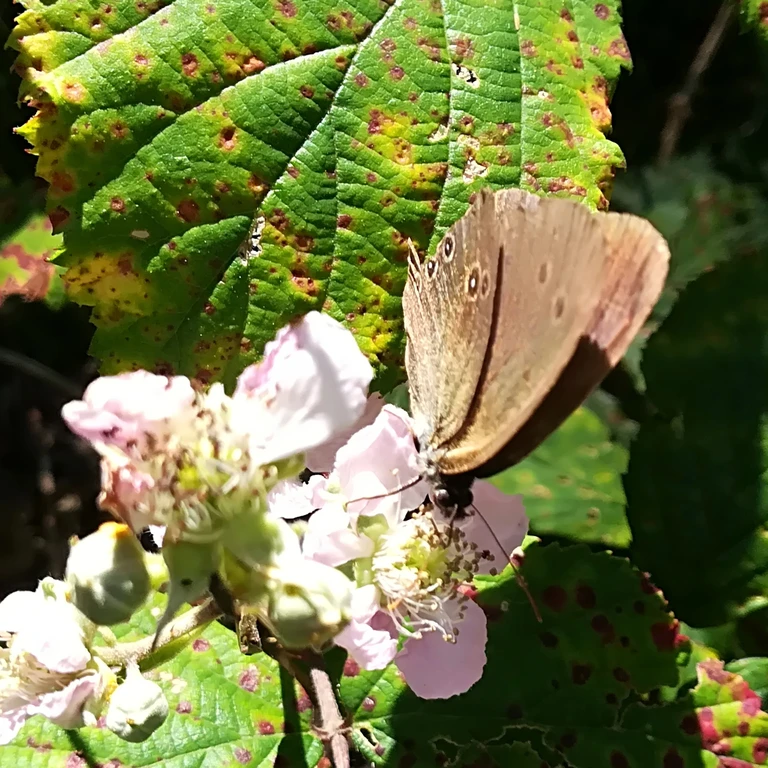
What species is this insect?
Aphantopus hyperantus
